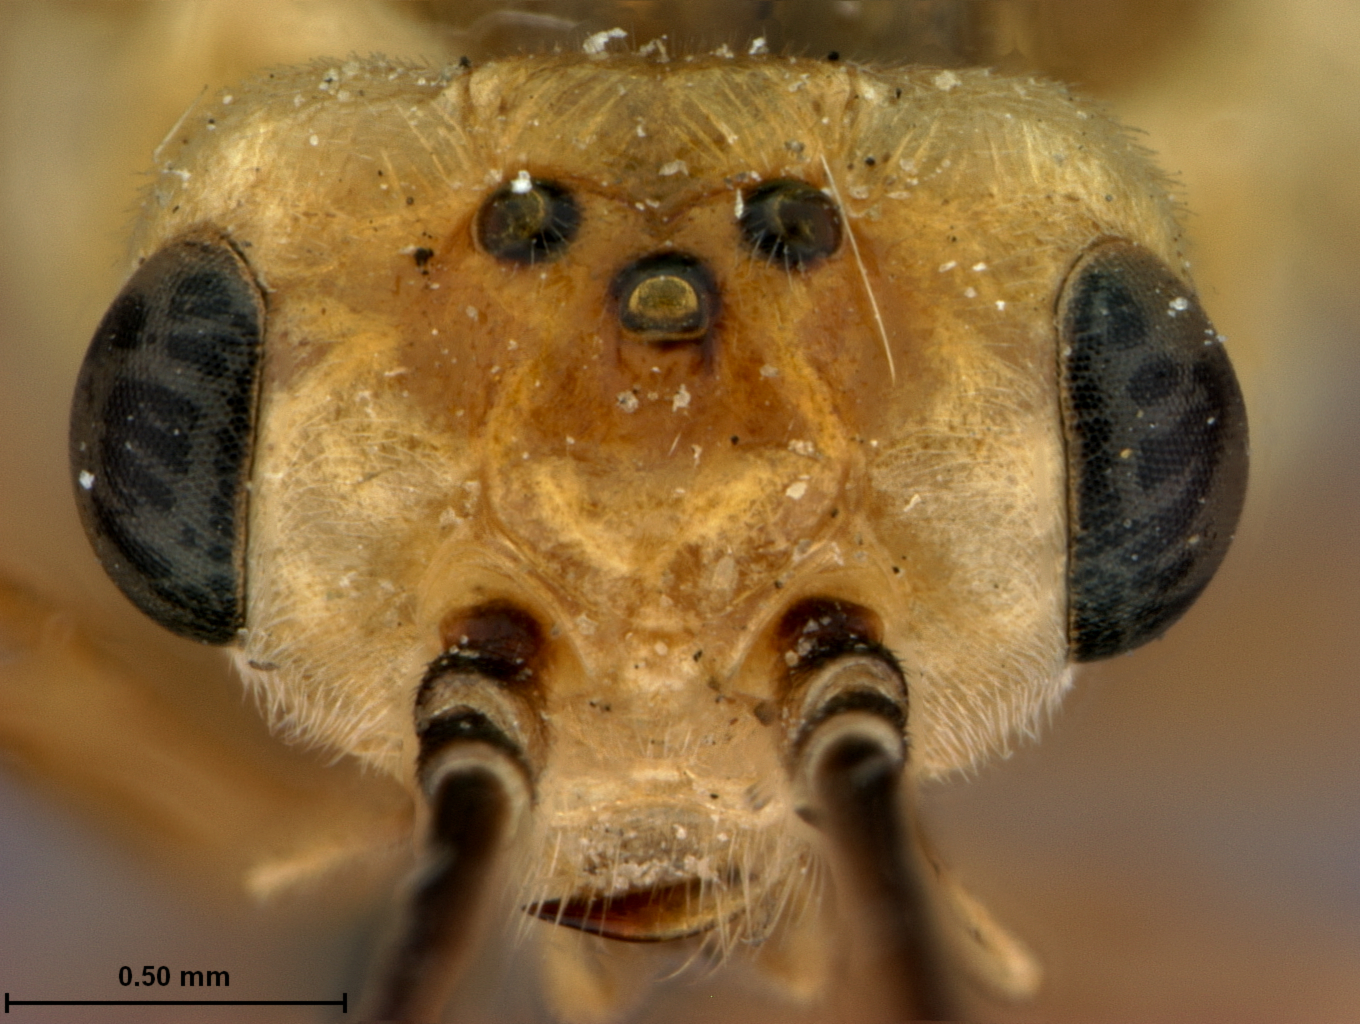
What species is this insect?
Pteronus vancouverensis
